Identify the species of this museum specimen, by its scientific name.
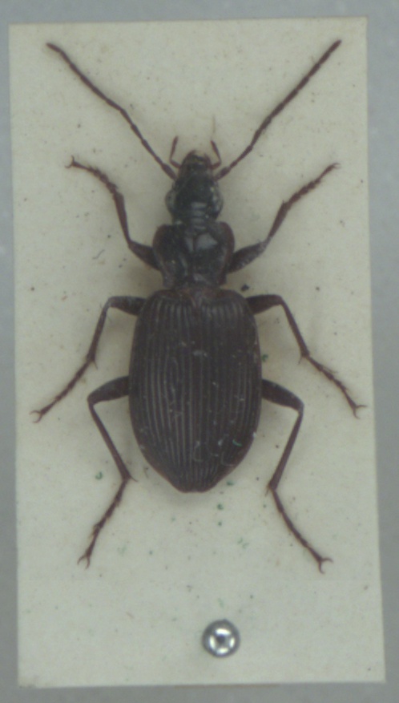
Platynus assimilis
